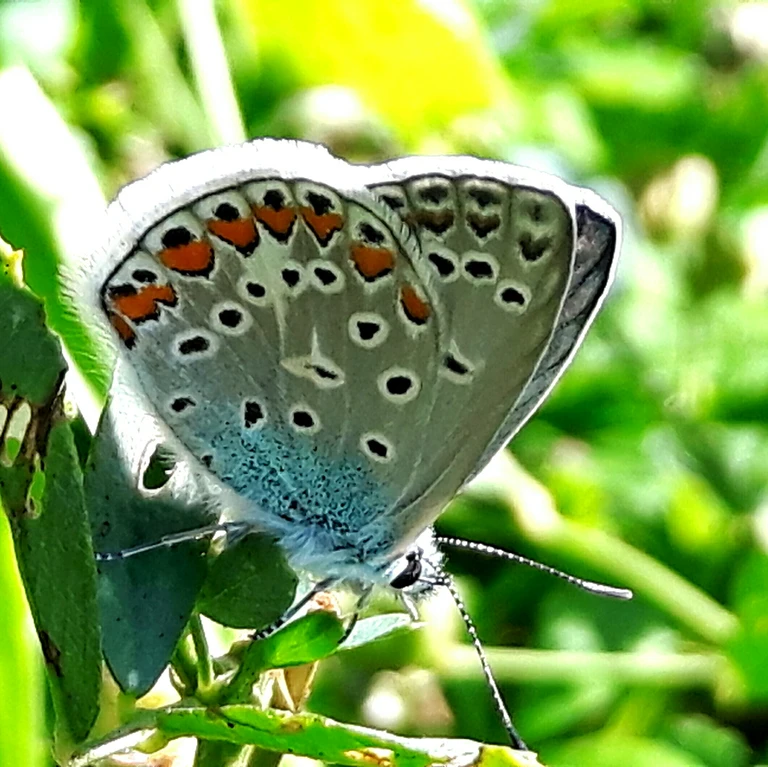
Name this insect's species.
Polyommatus icarus
